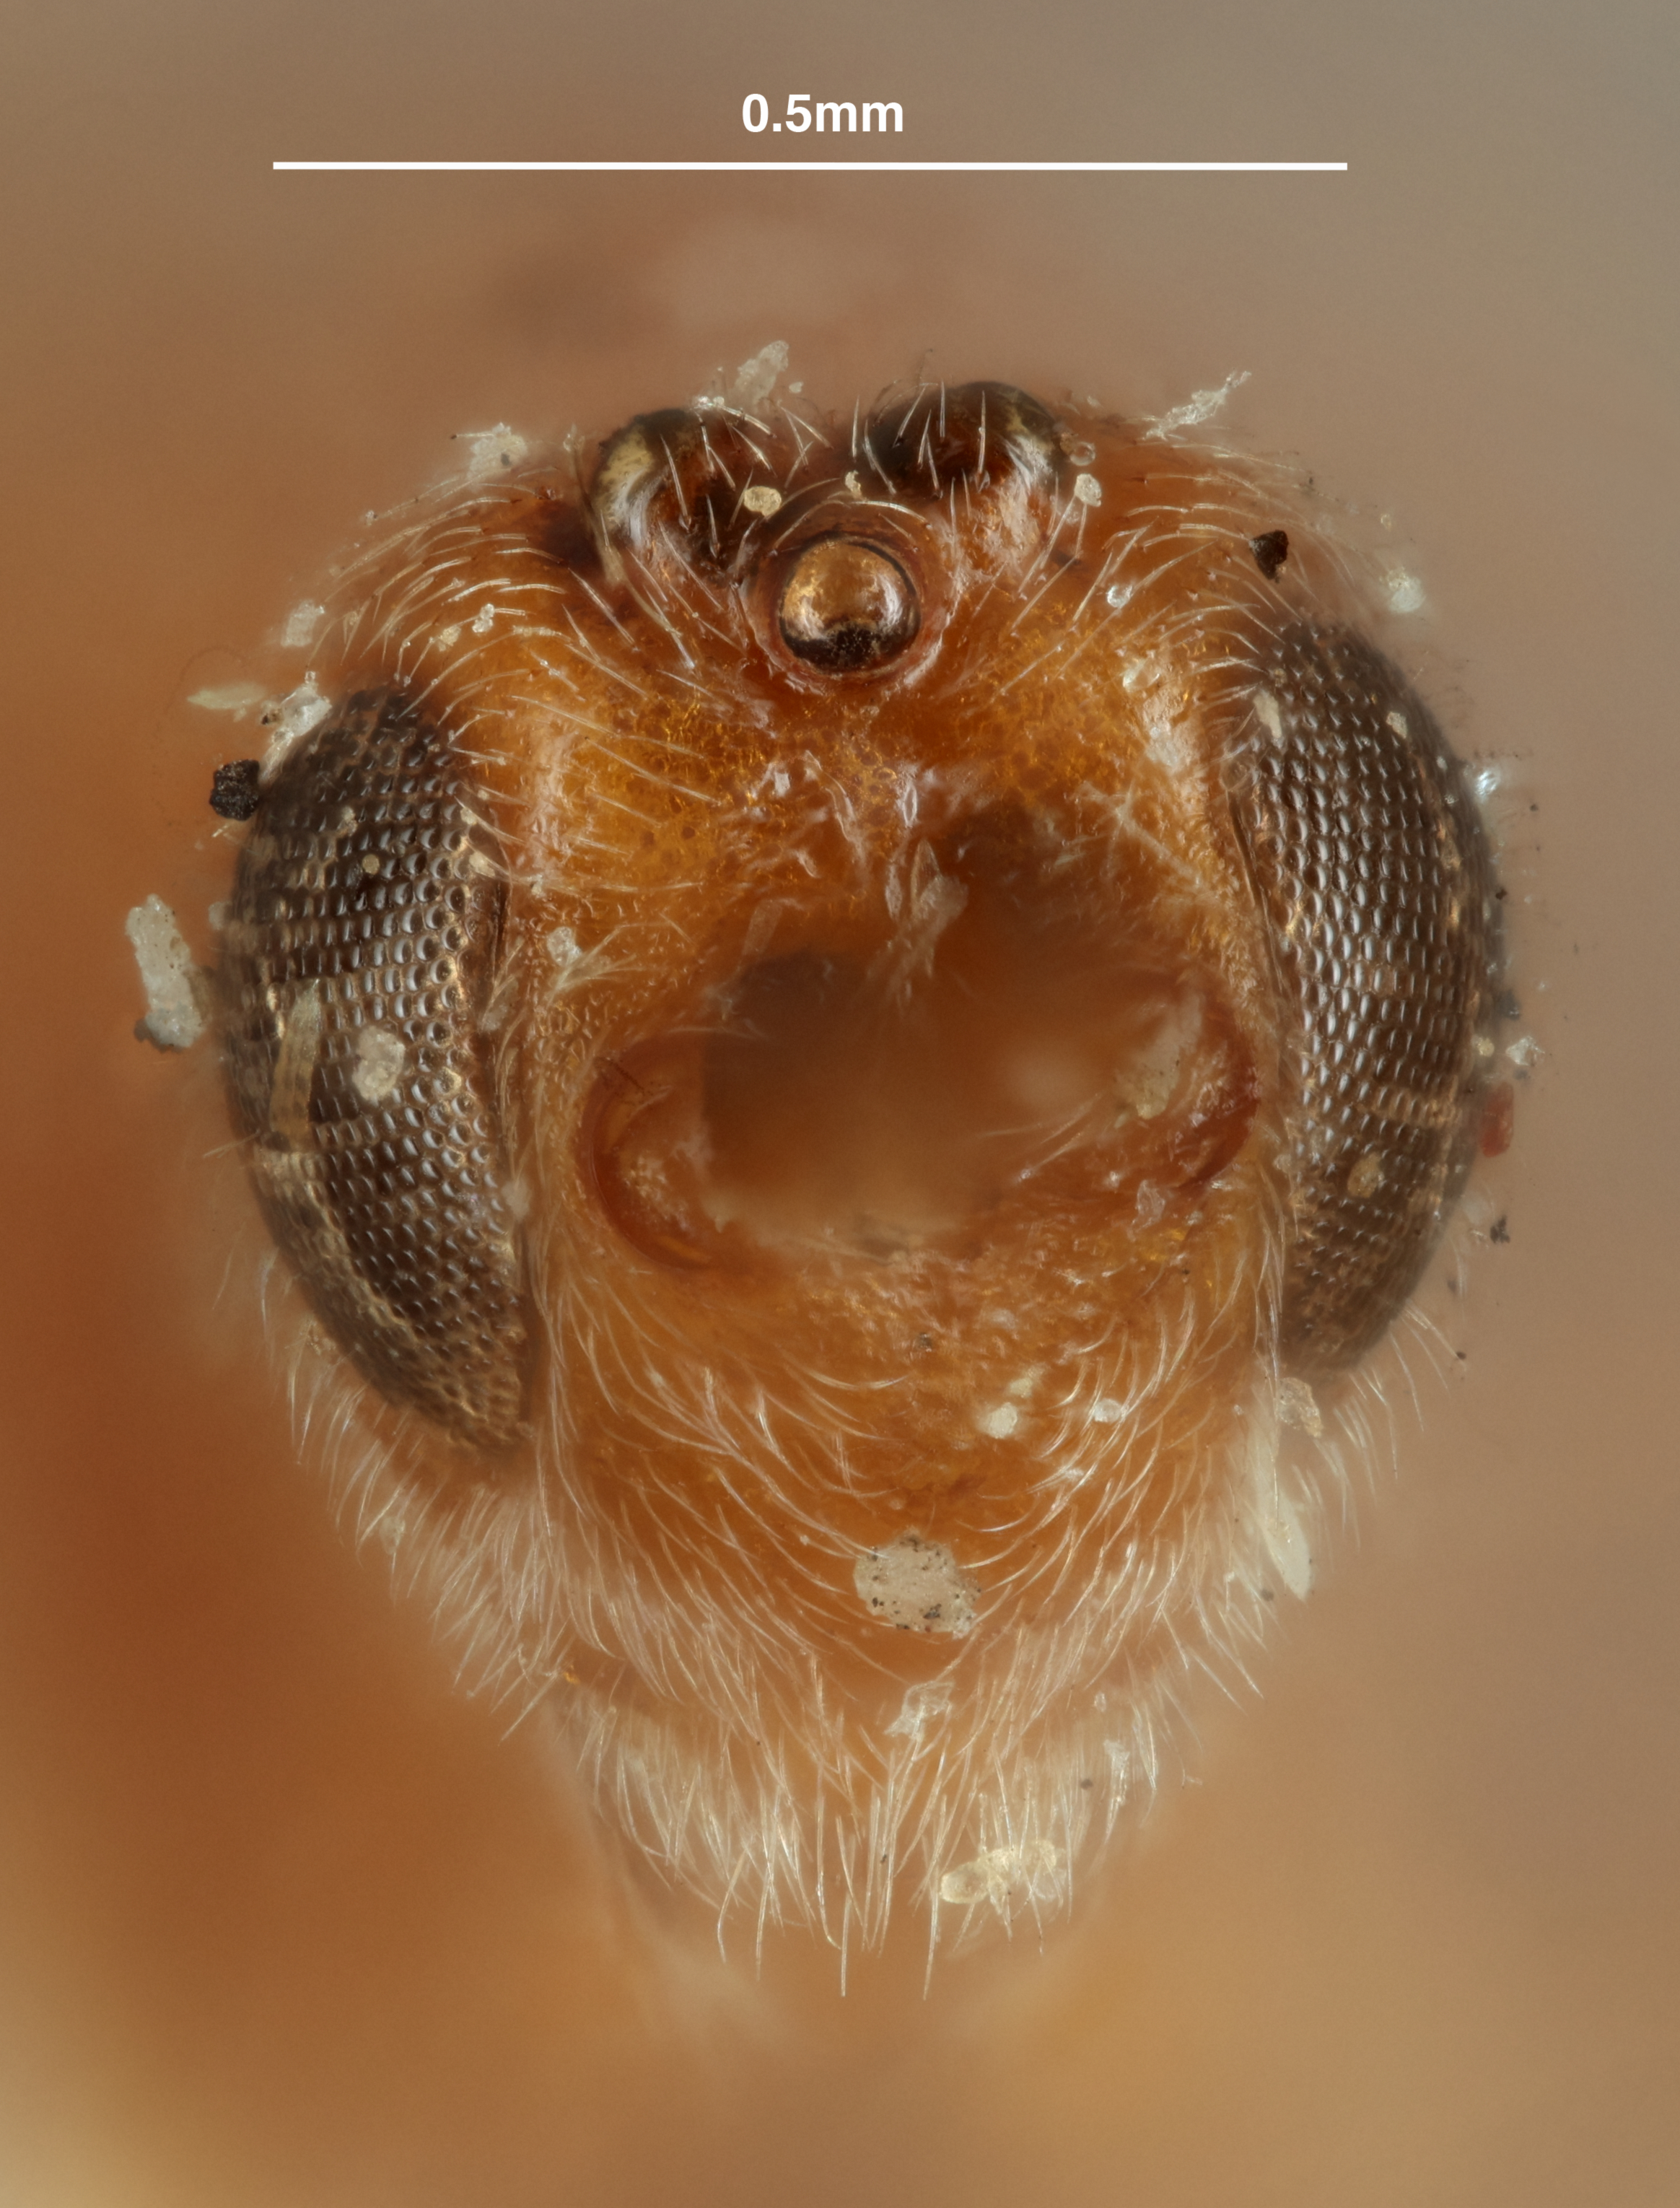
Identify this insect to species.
Orgilus comptanae
